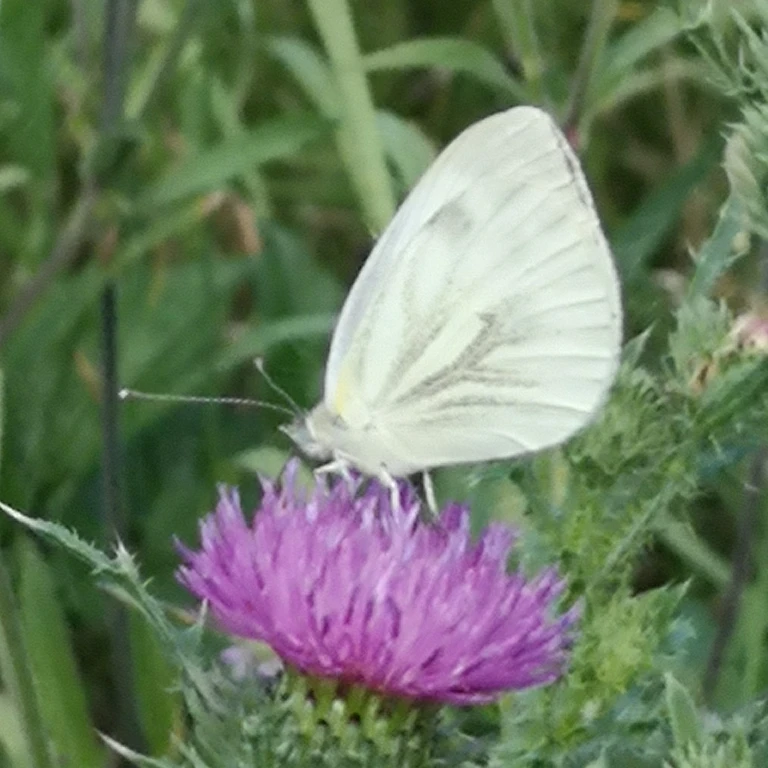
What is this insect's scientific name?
Pieris napi
